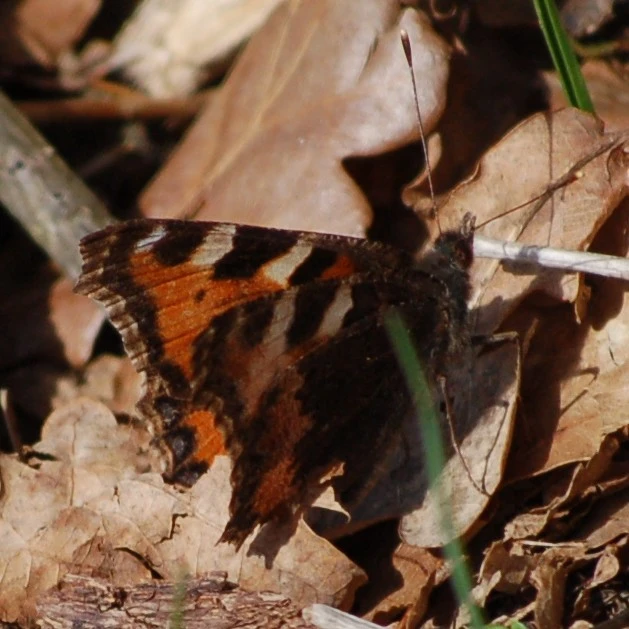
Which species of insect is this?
Aglais urticae
